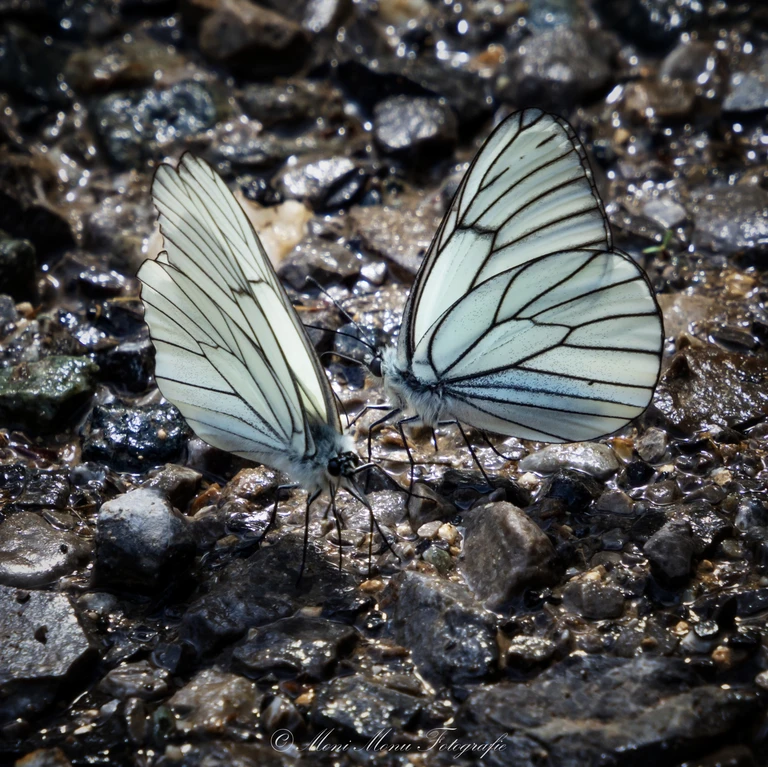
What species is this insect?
Aporia crataegi
